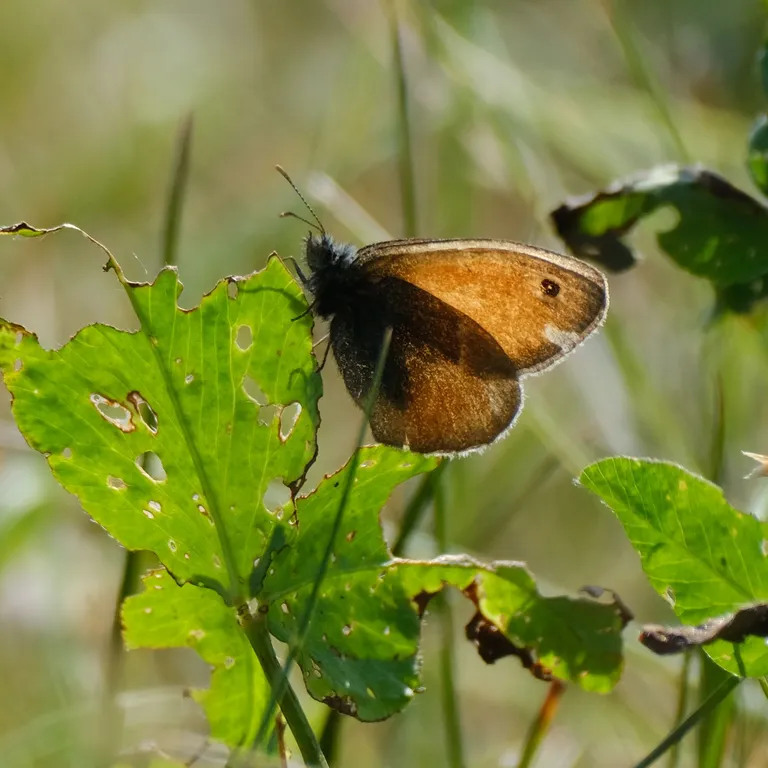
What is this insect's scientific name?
Coenonympha pamphilus
